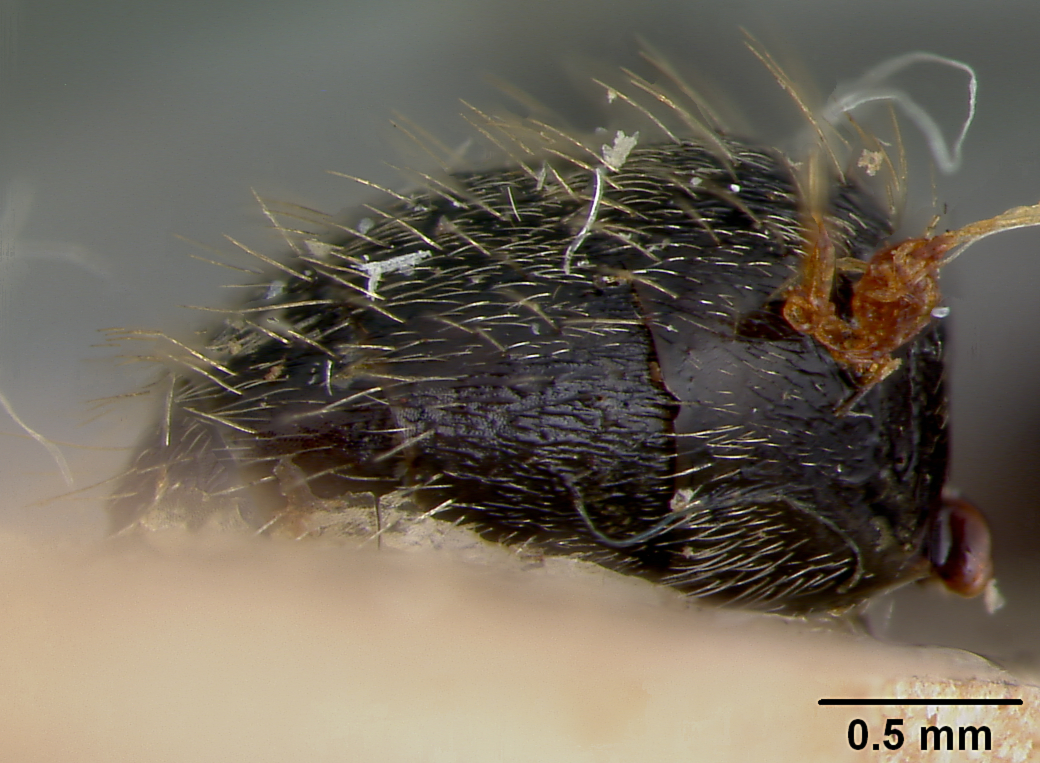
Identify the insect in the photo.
Camponotus lamborni
